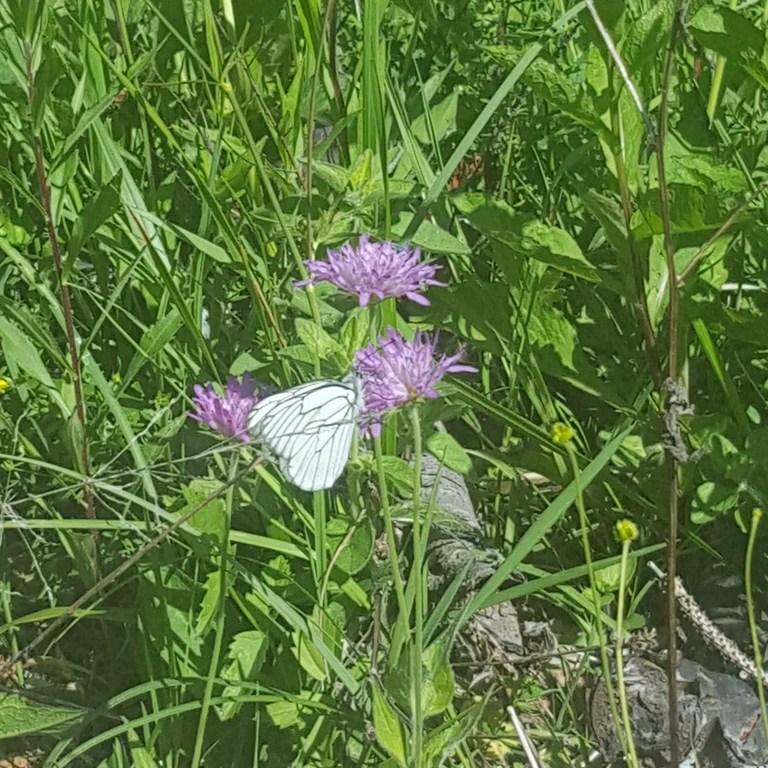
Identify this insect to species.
Aporia crataegi
